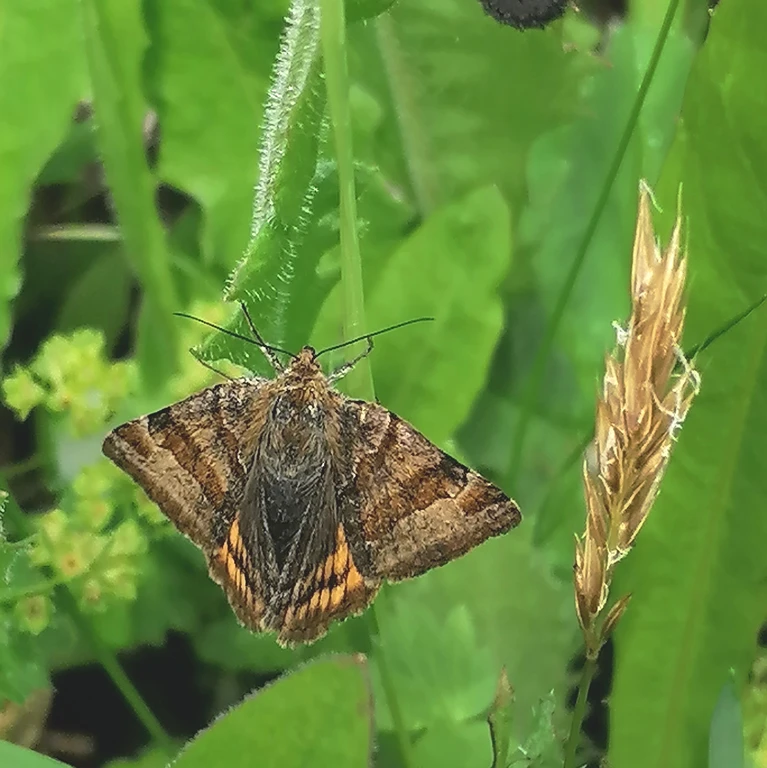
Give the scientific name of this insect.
Euclidia glyphica
